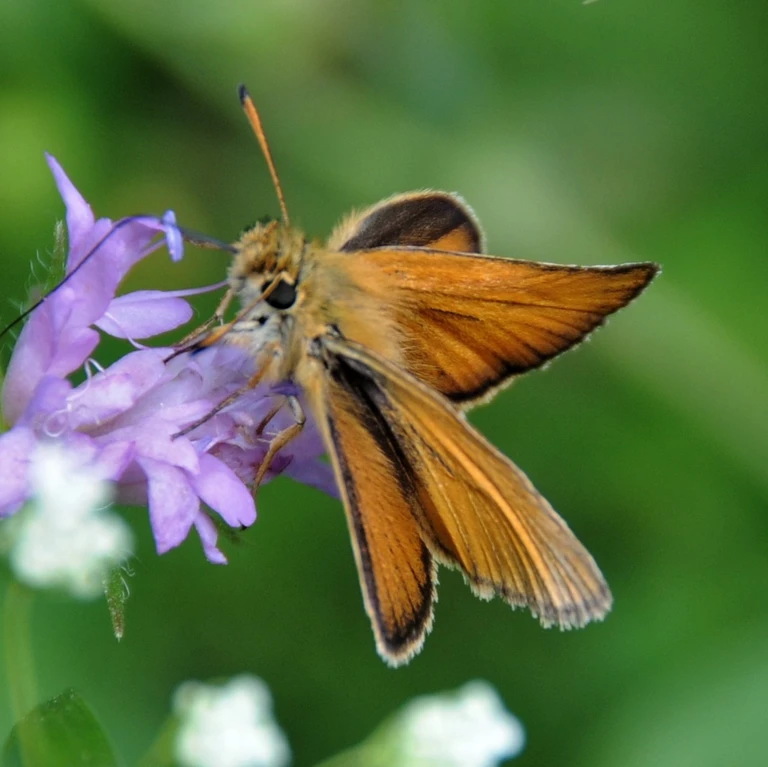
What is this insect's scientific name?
Thymelicus lineola
